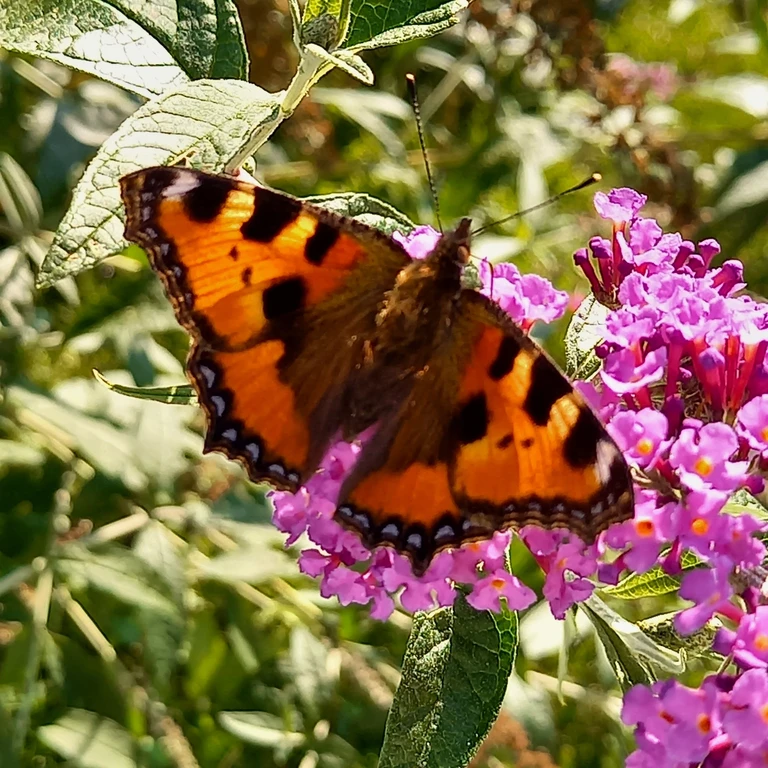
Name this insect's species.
Aglais urticae
